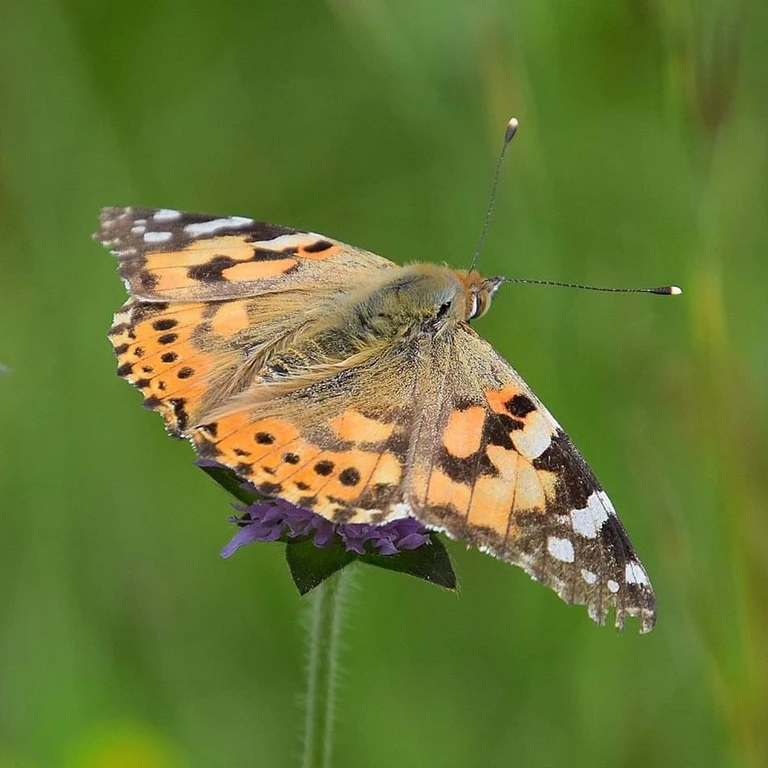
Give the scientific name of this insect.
Vanessa cardui
